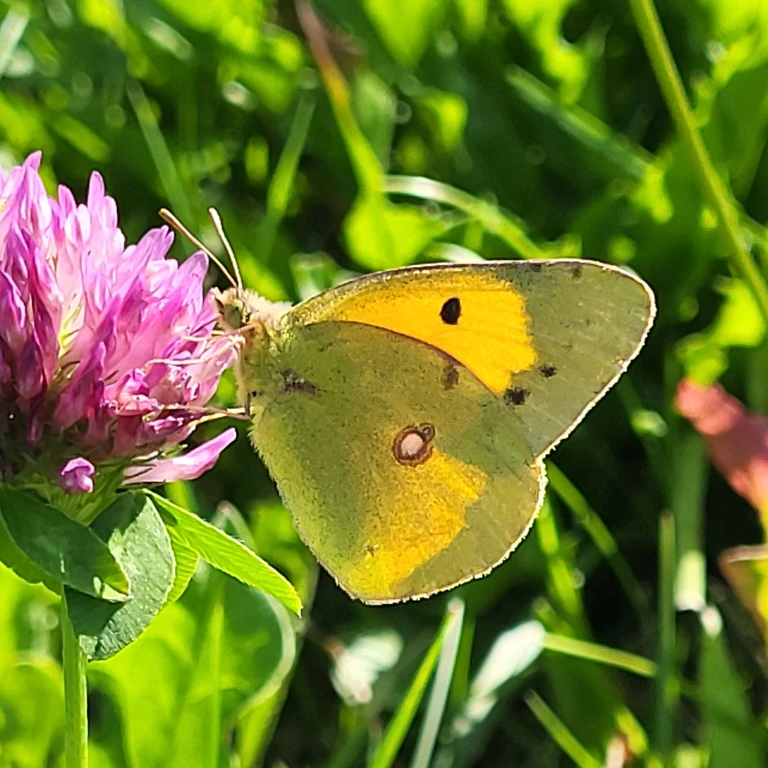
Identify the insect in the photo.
Colias croceus
